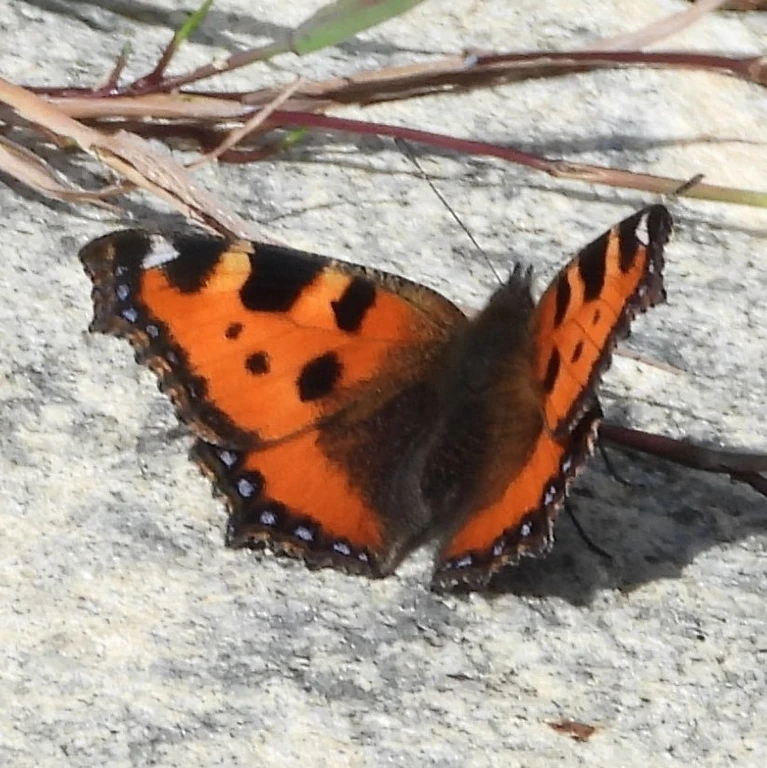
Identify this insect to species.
Aglais urticae
